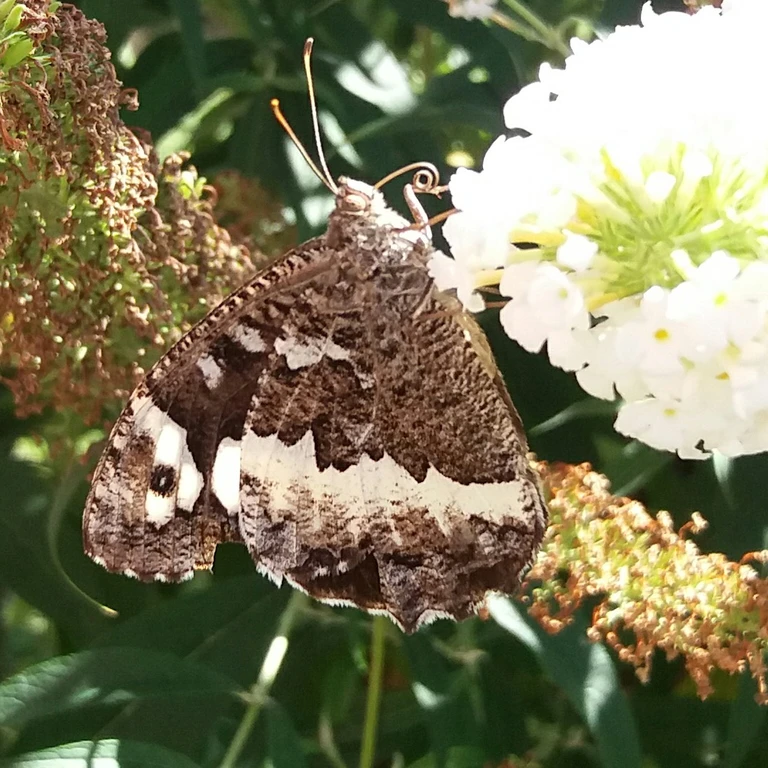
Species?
Brintesia circe
